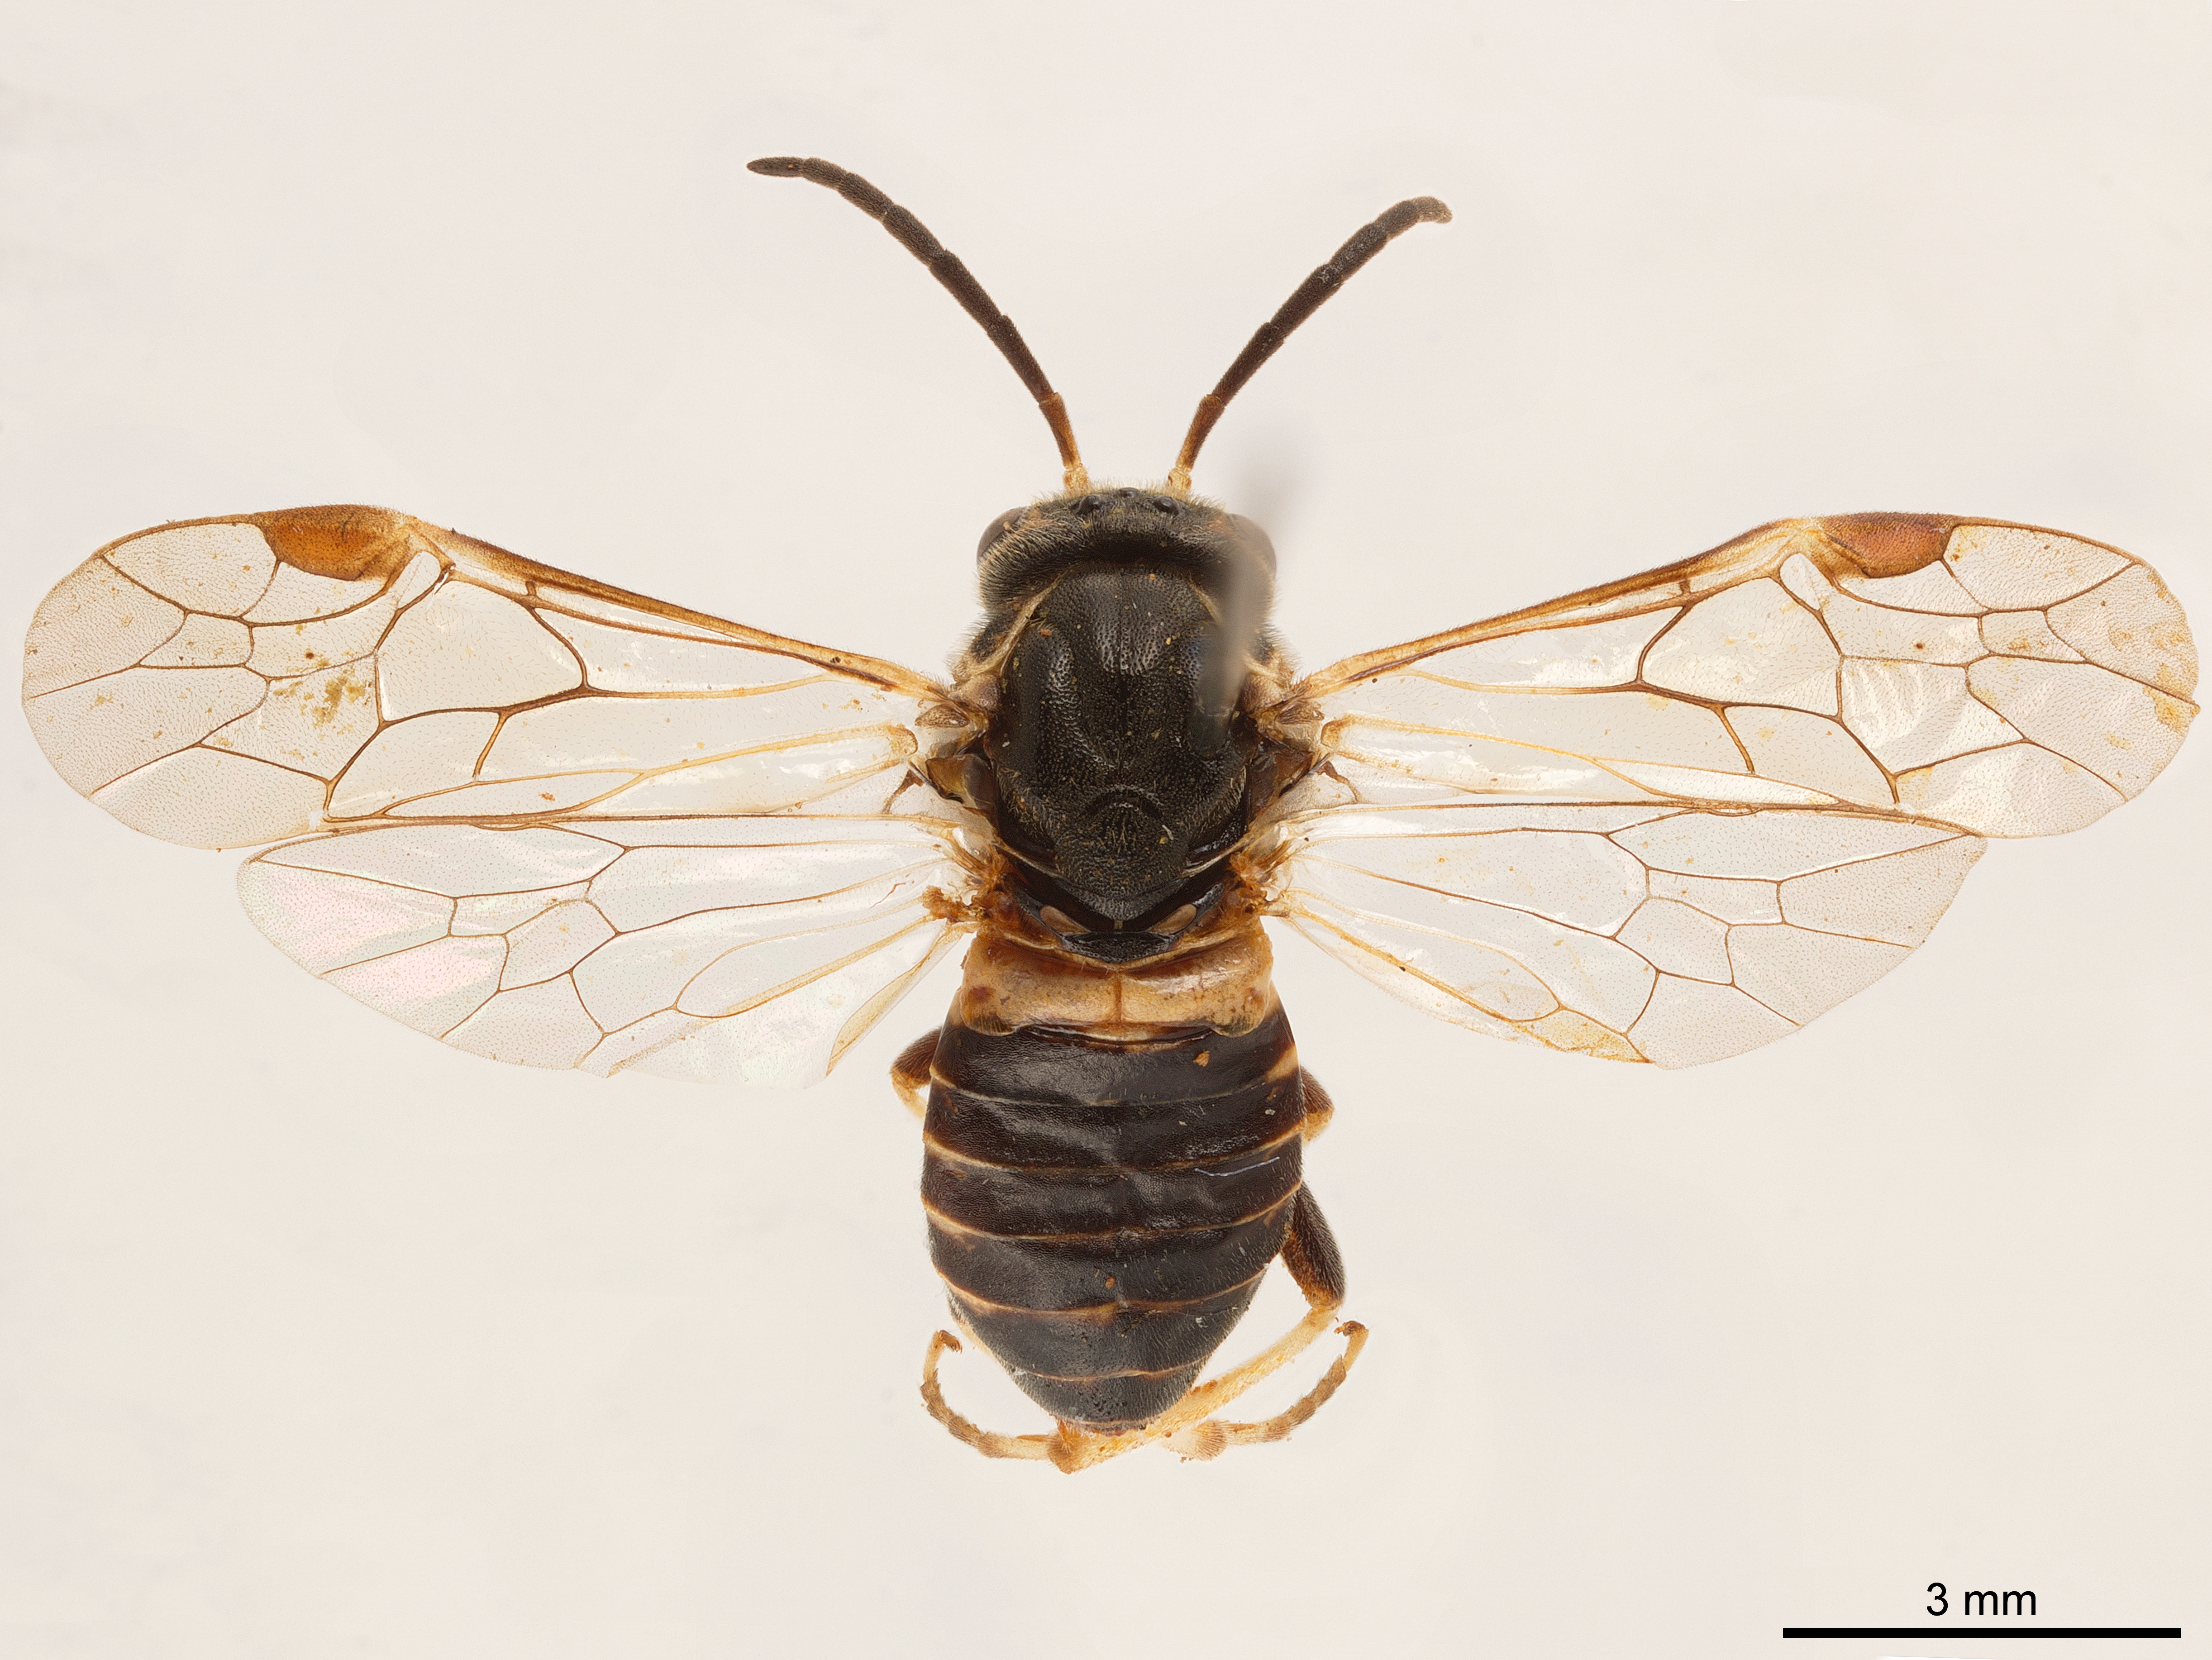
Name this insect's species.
Katsujia planaritibia
